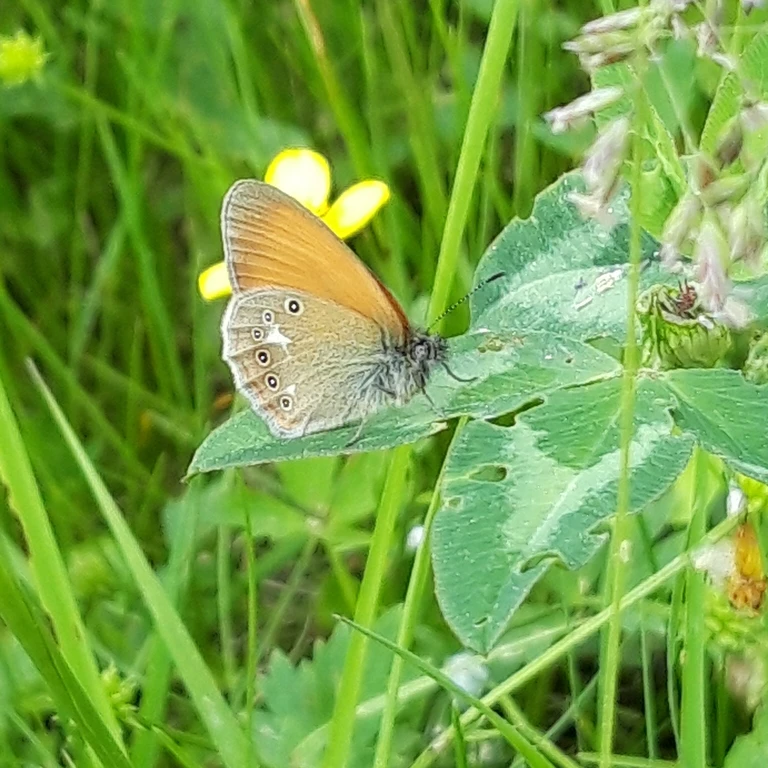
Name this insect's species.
Coenonympha glycerion (also Coenonympha iphis)
